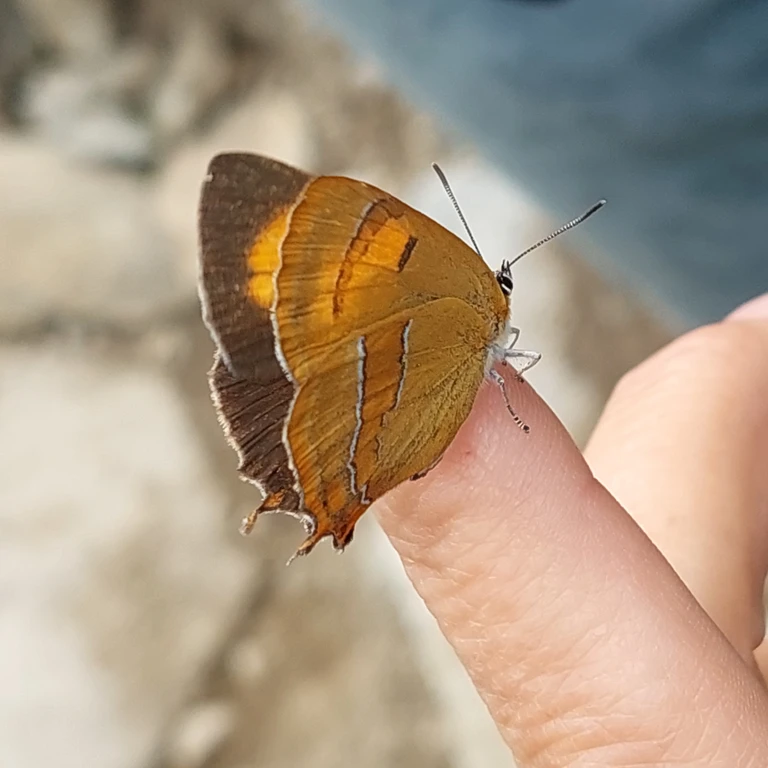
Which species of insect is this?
Thecla betulae
